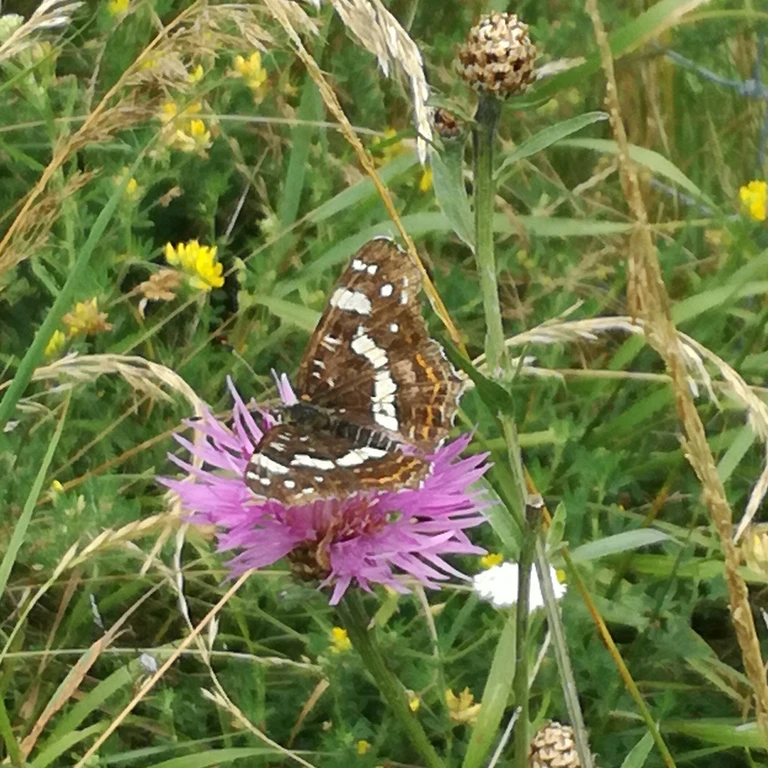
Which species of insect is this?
Araschnia levana
